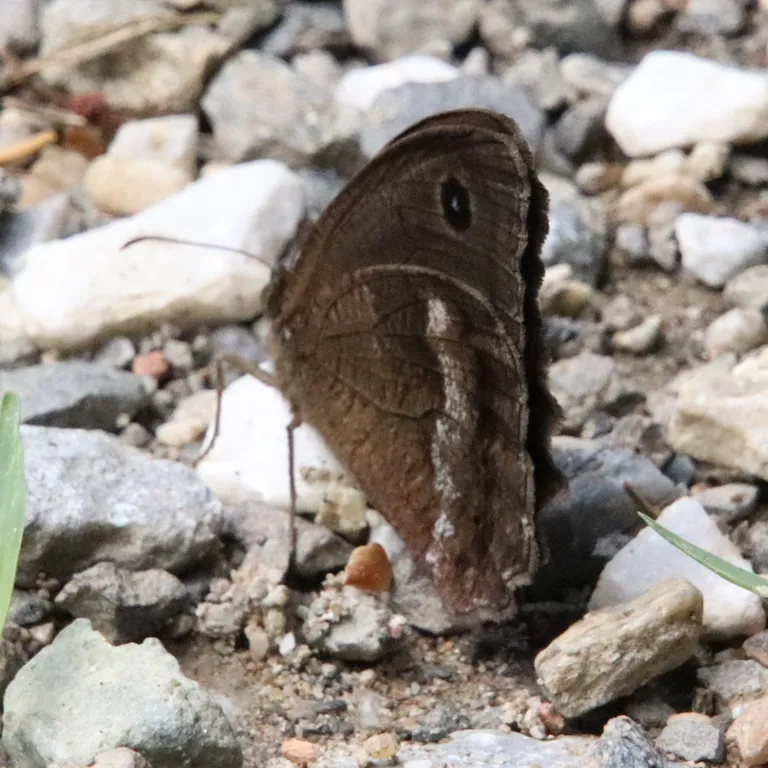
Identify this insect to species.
Minois dryas
